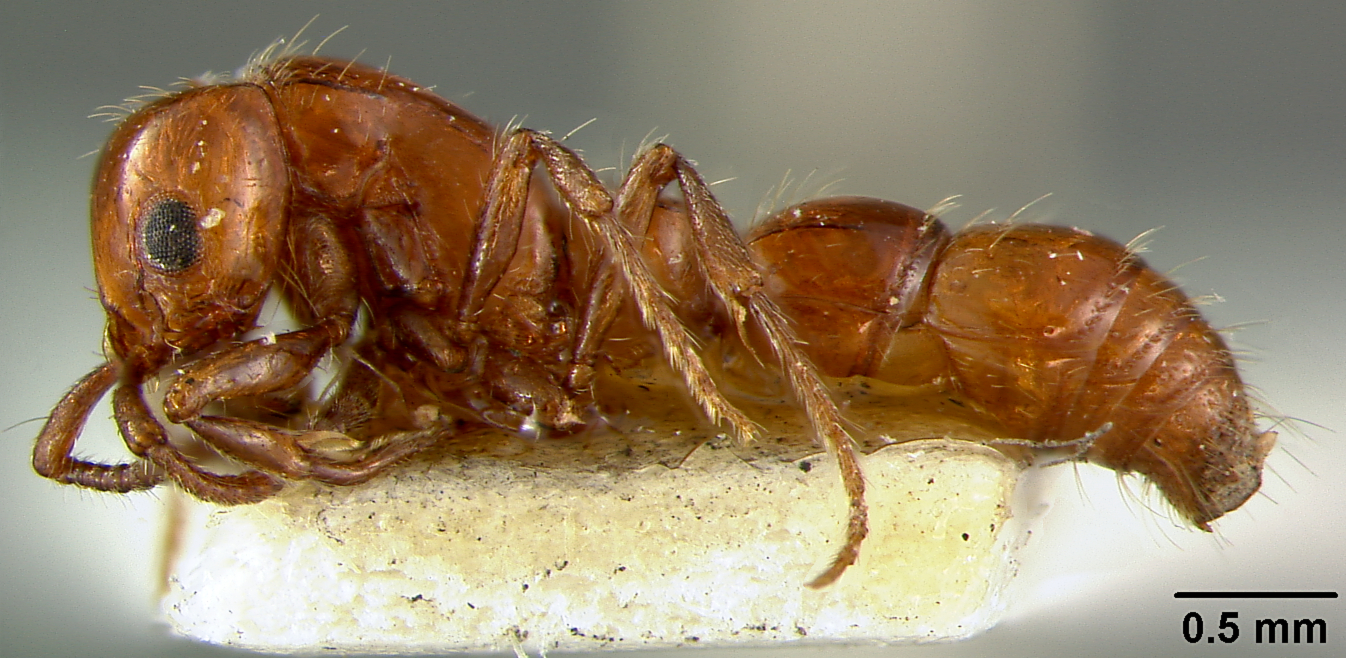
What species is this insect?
Phyracaces simmonsae
